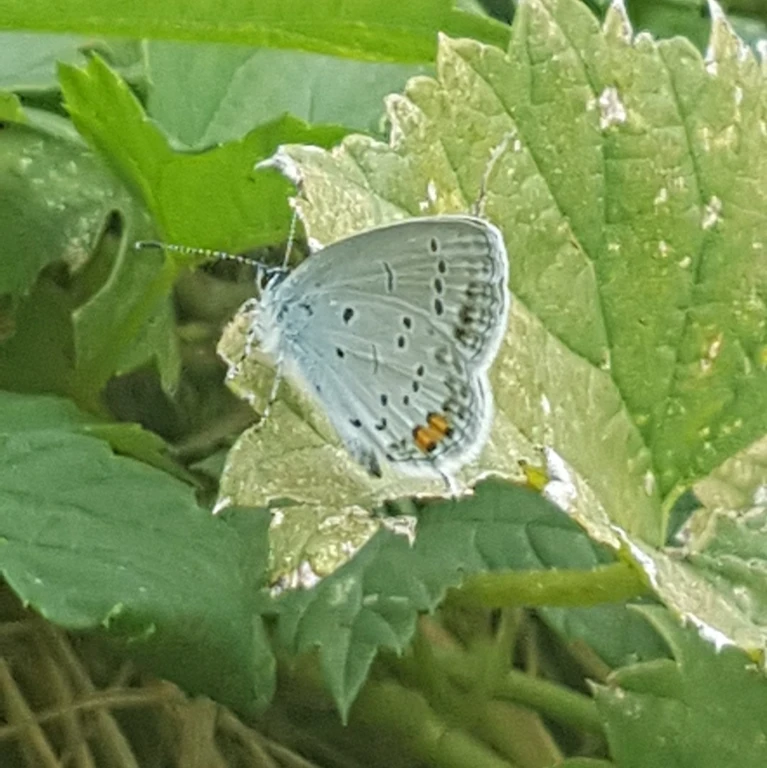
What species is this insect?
Cupido argiades (also Elkalyce argiades)
